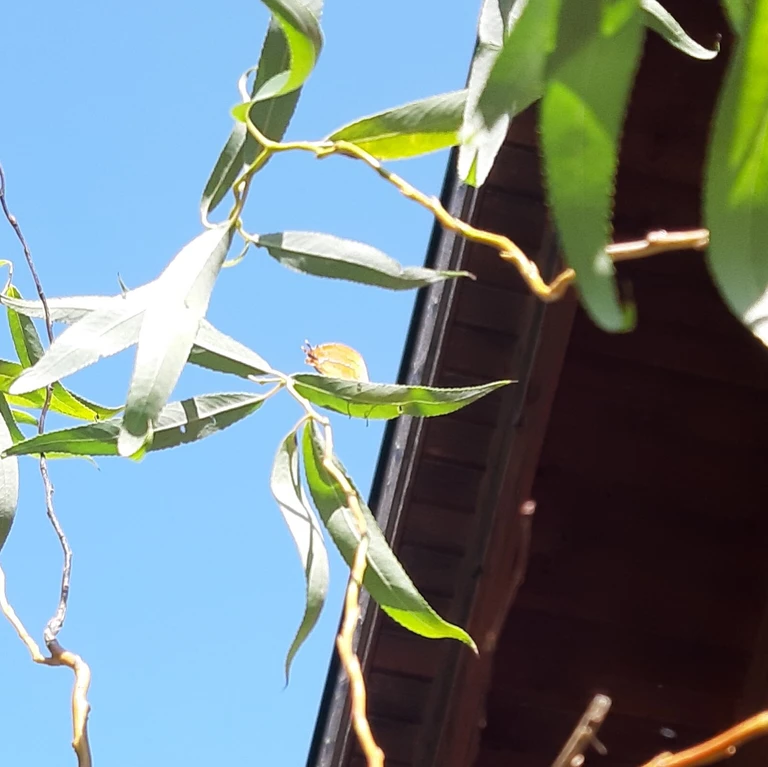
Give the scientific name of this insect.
Thecla betulae
